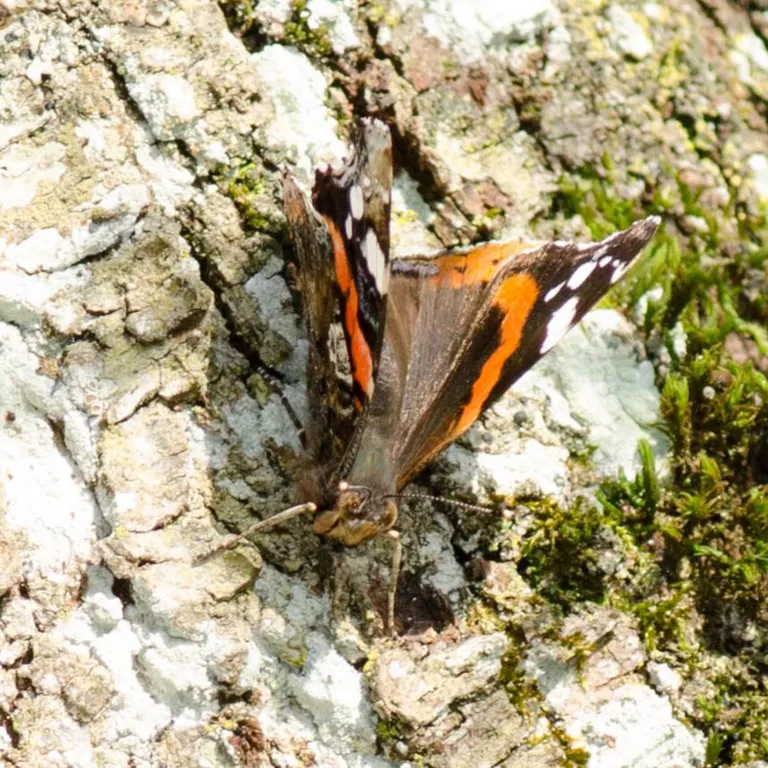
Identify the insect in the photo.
Vanessa atalanta
